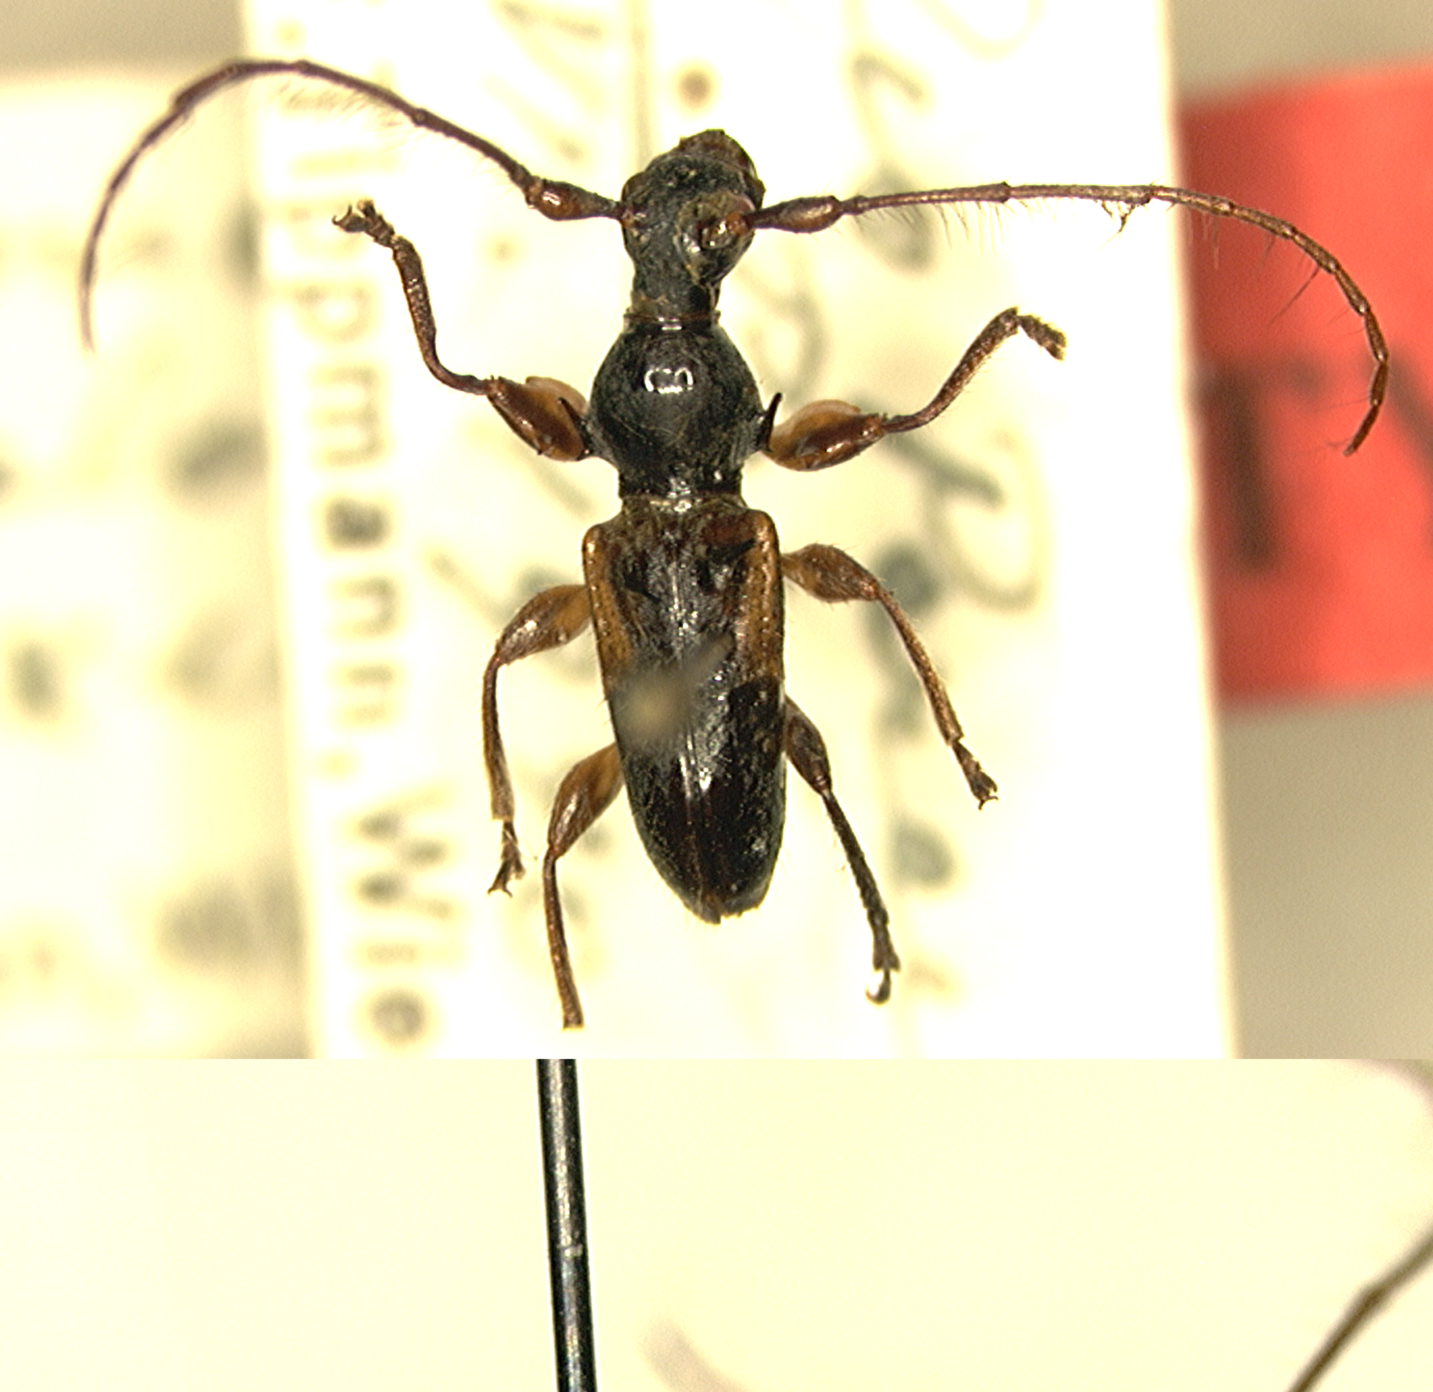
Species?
Acanthomerosternoplon paradoxum (also Omosarotes paradoxum)
